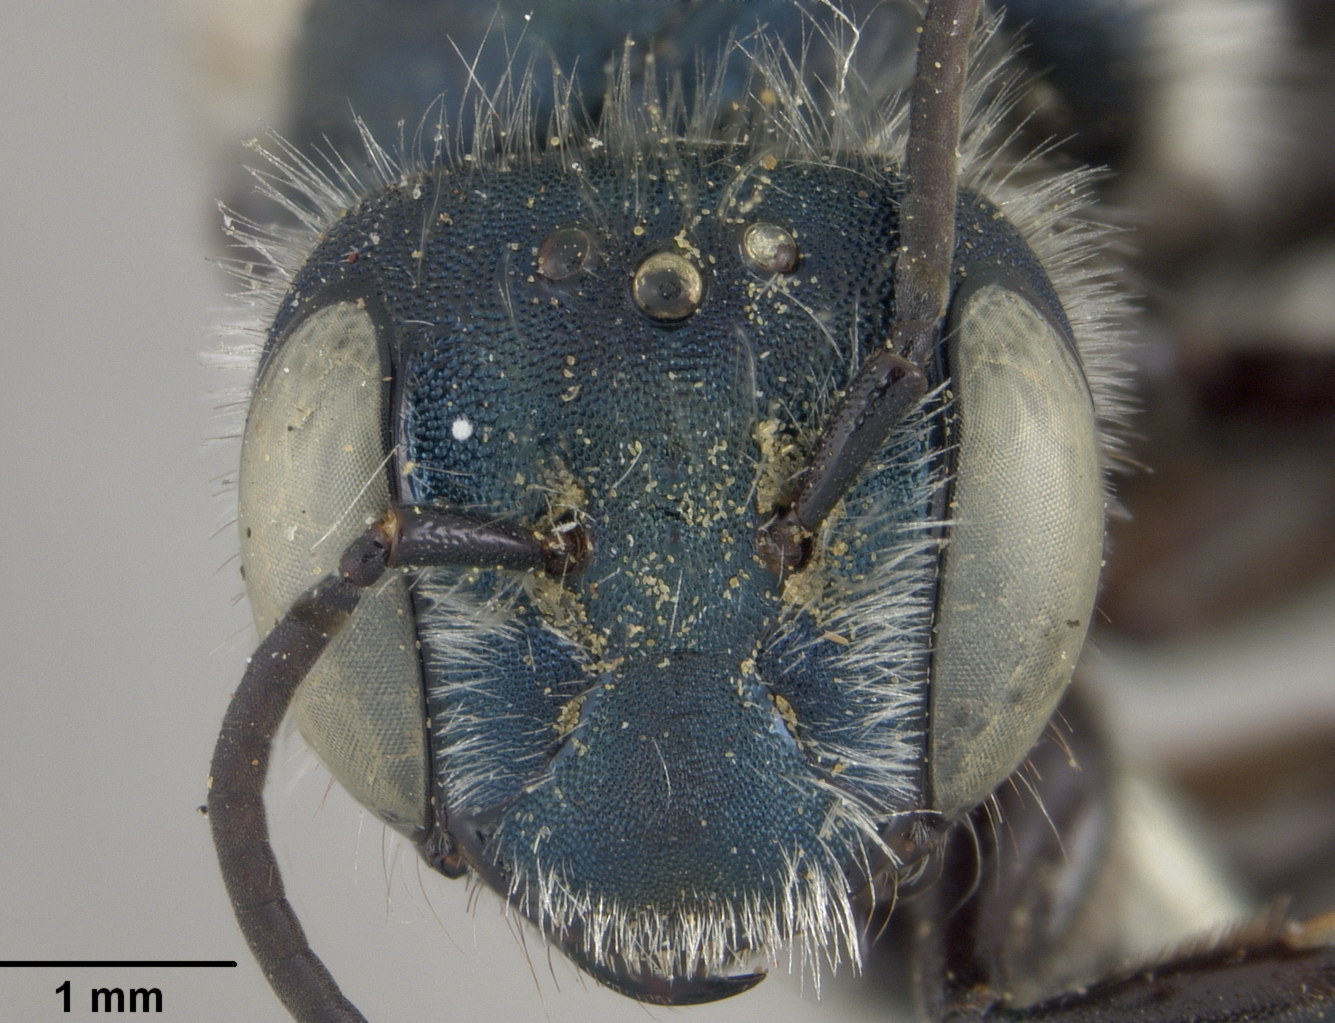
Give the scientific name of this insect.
Osmia cyaneonitens
